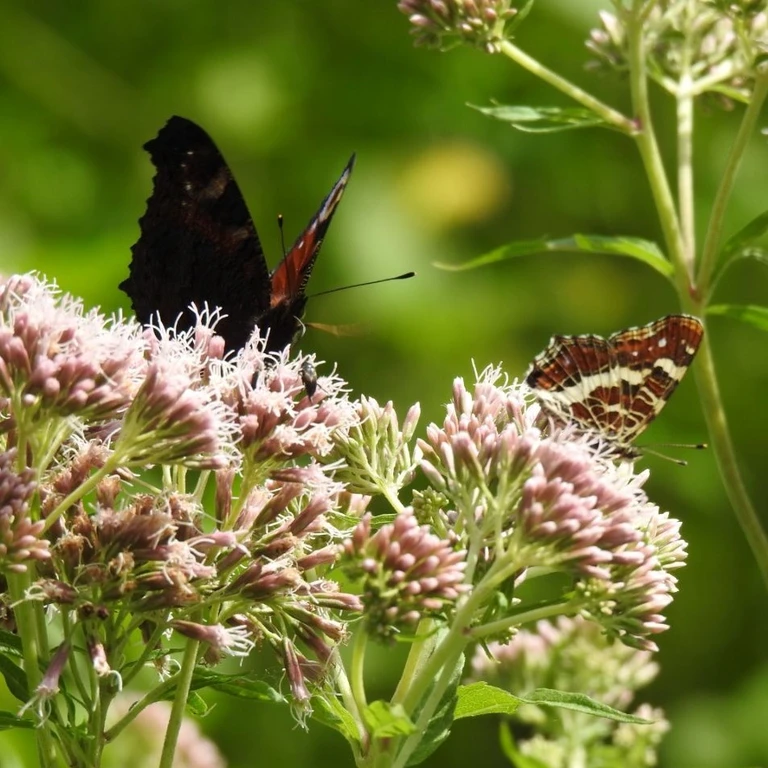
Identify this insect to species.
Araschnia levana
